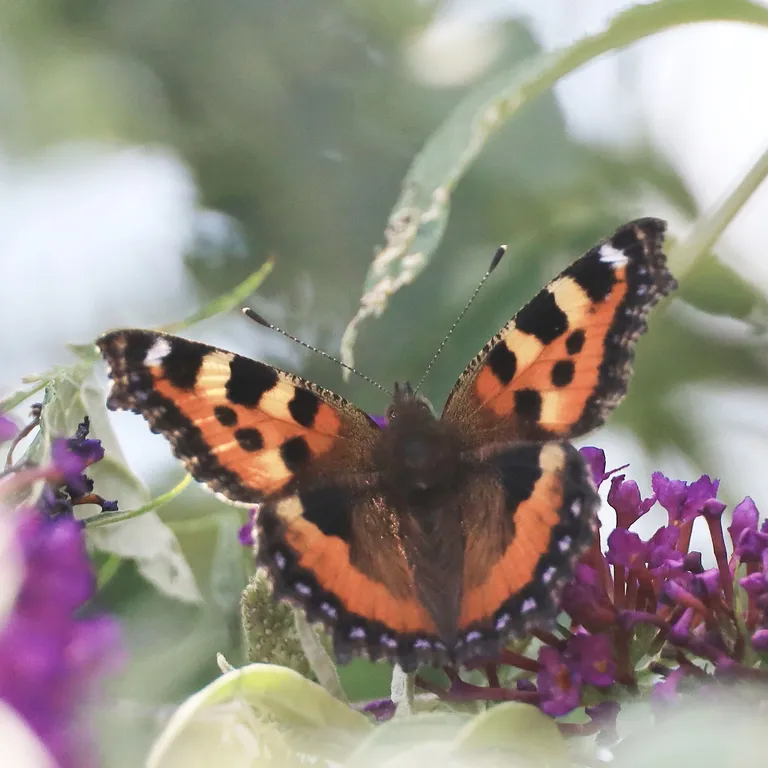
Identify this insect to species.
Aglais urticae
